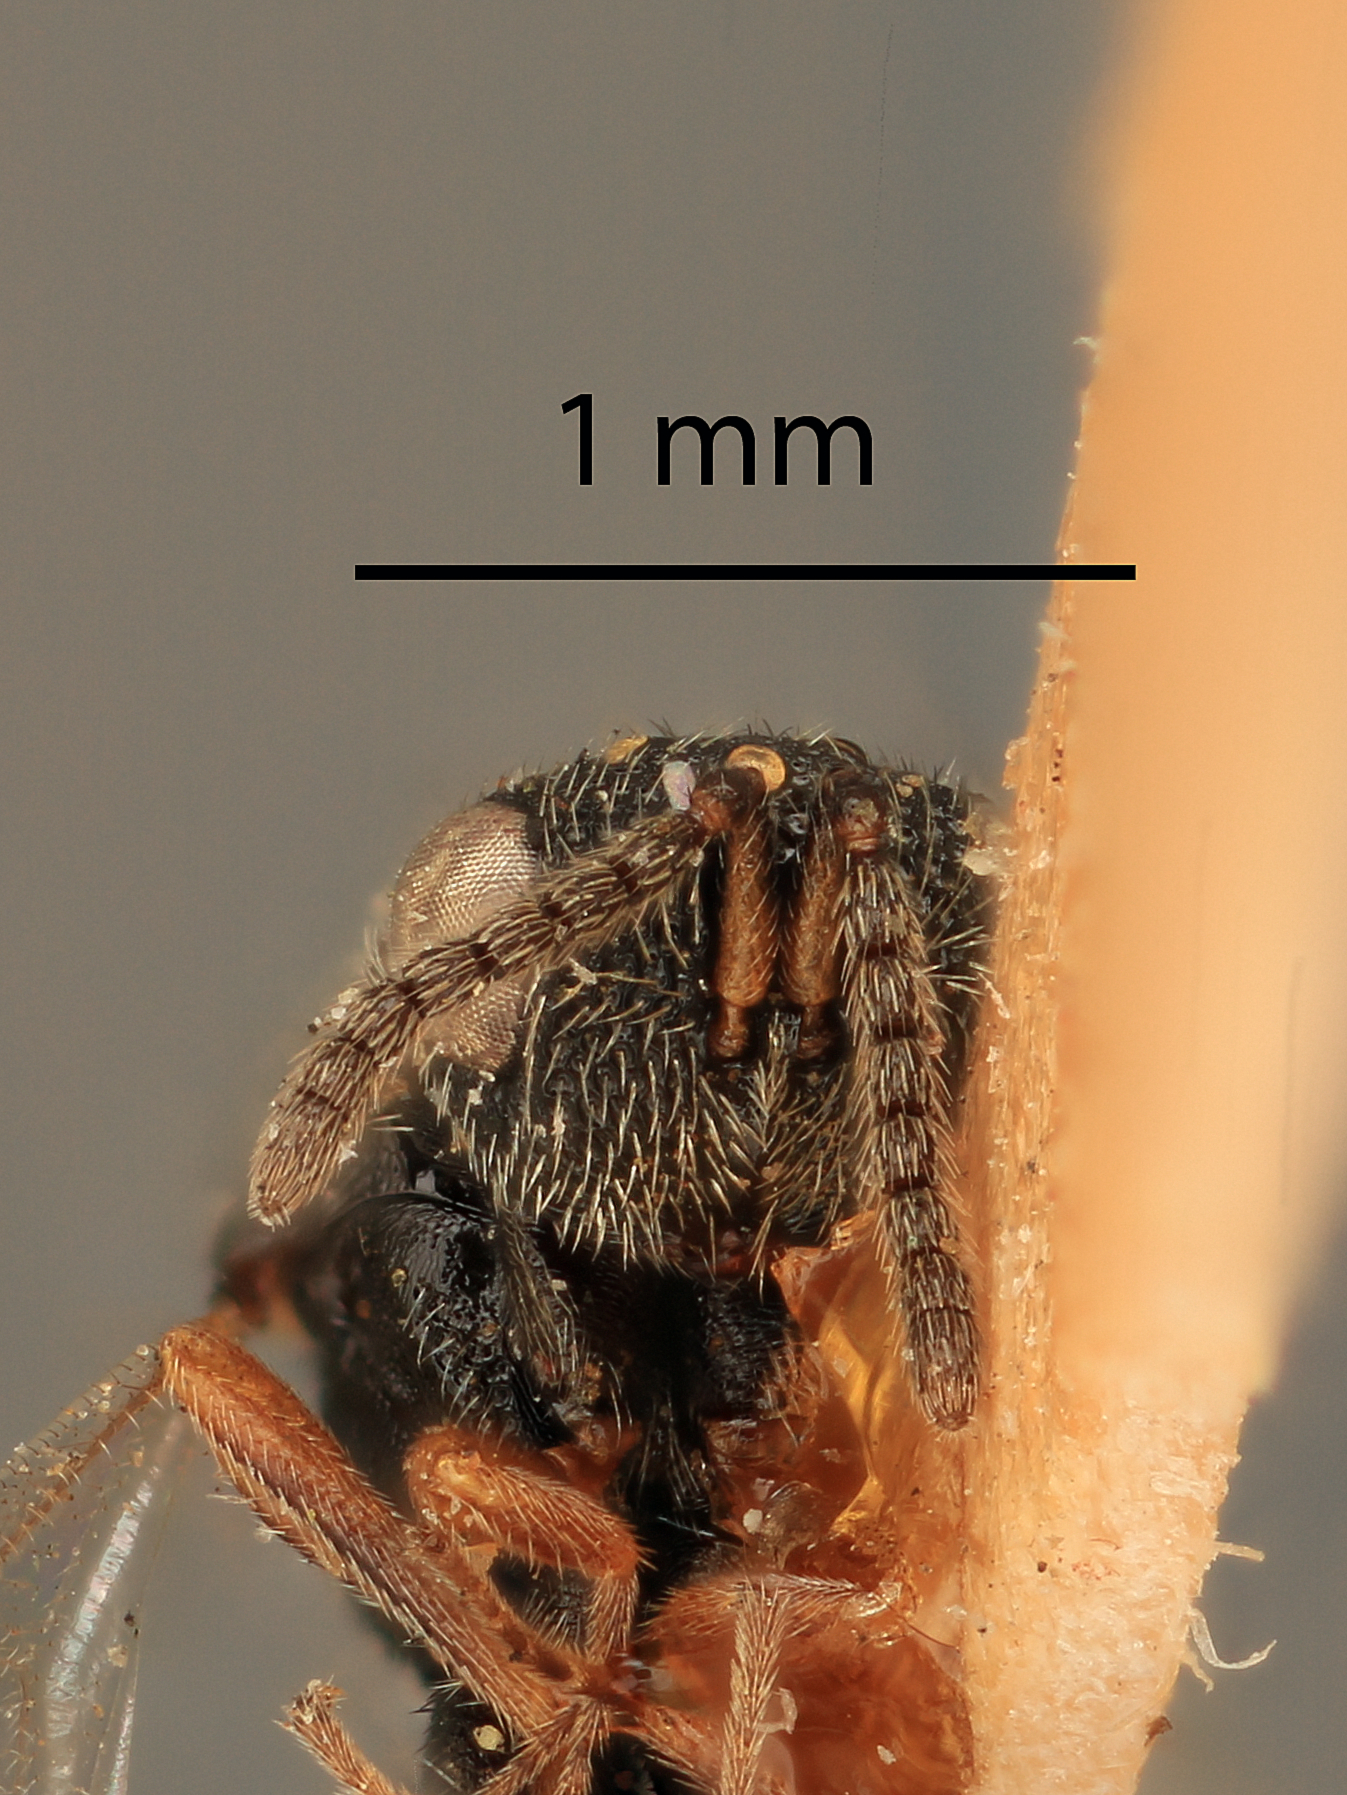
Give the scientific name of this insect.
Eurytoma spongiosa
